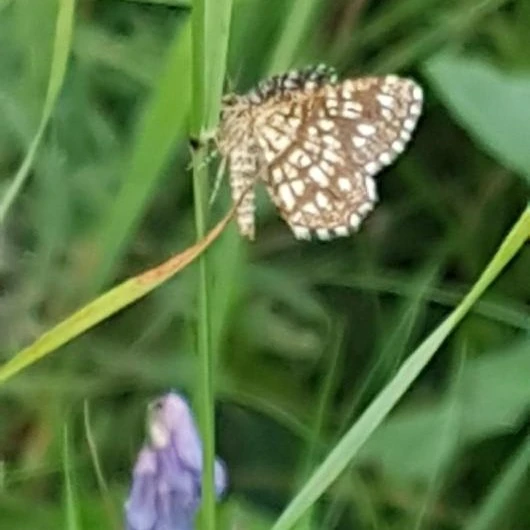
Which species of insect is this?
Chiasmia clathrata
